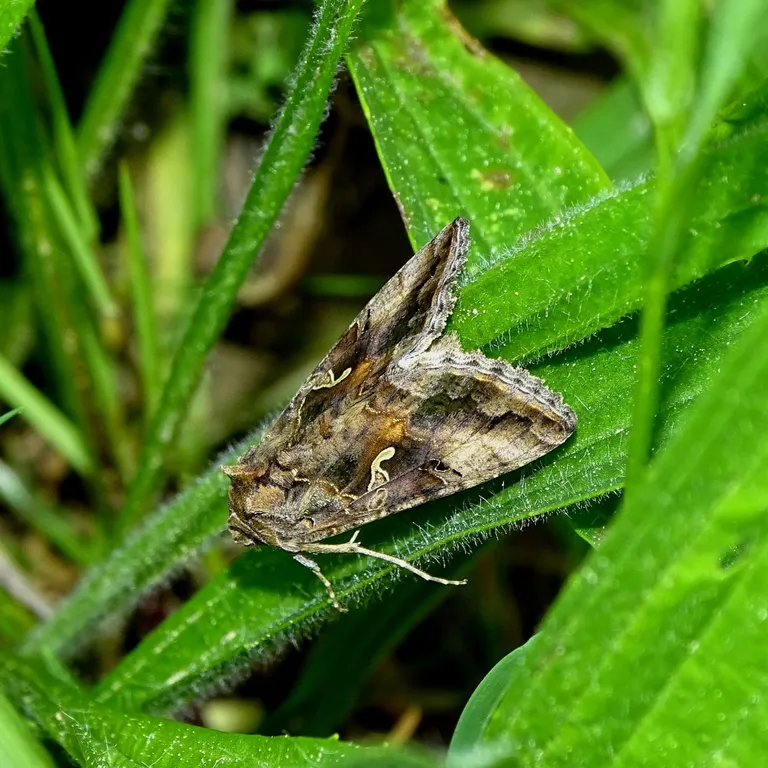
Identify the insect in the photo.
Autographa gamma
